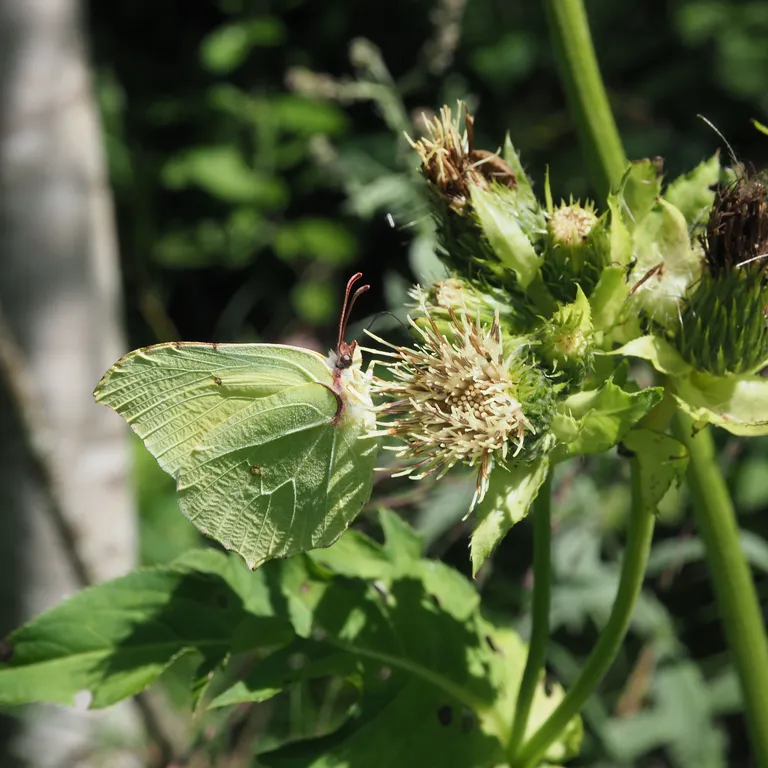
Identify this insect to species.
Gonepteryx rhamni
